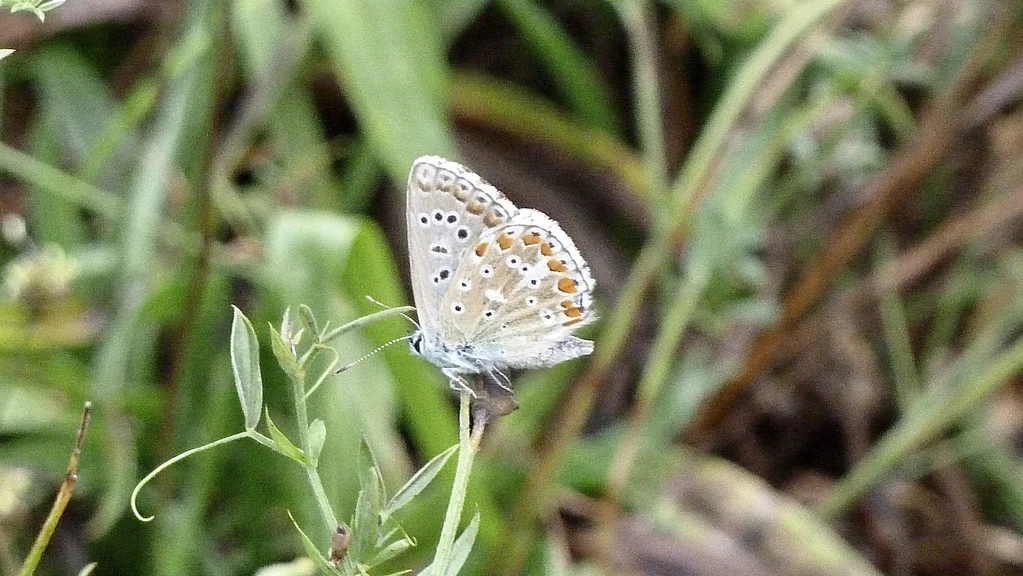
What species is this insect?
Lysandra bellargus
